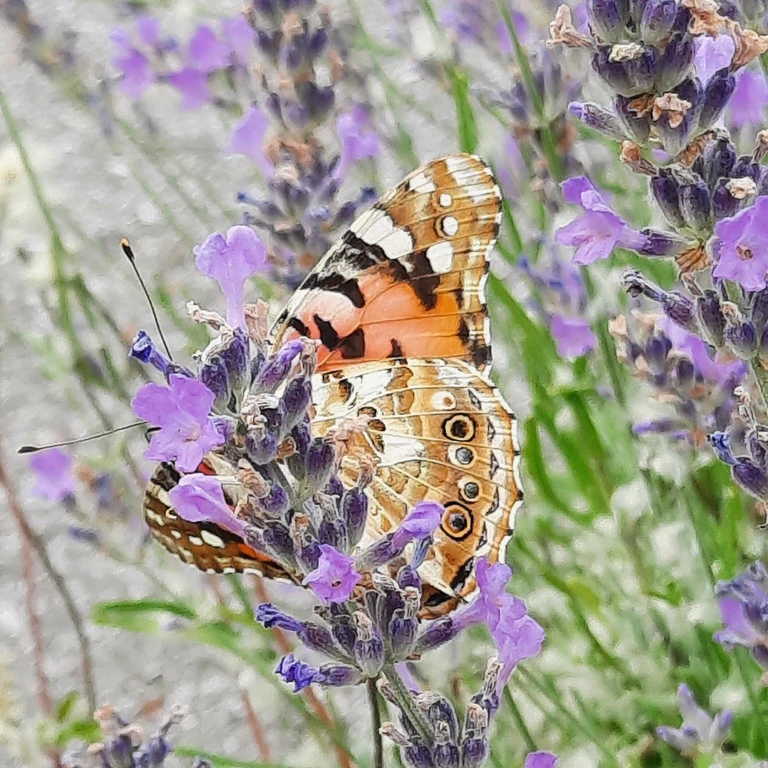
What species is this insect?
Vanessa cardui
